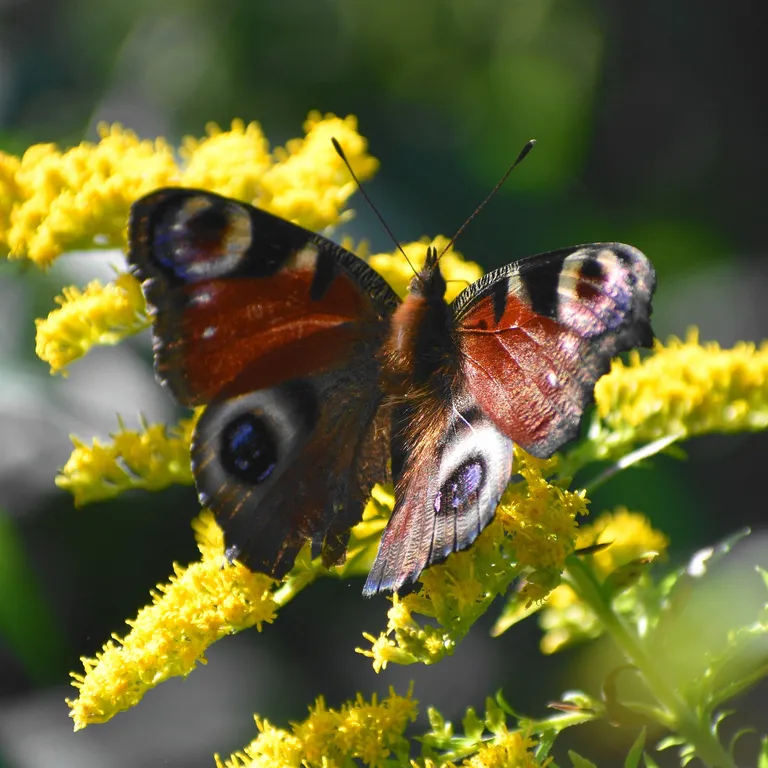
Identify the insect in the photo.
Aglais io
